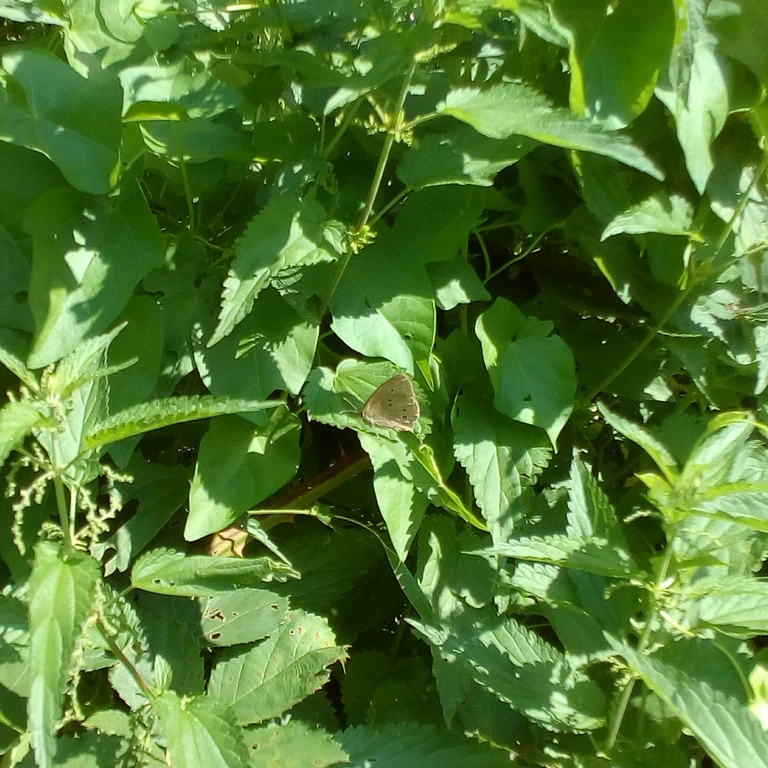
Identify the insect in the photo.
Aphantopus hyperantus
